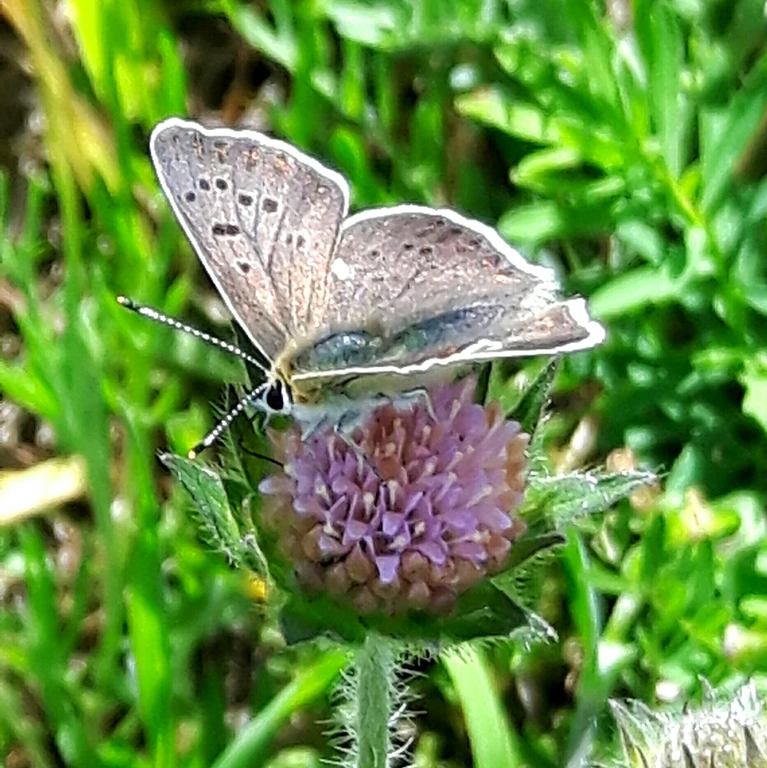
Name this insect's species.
Lycaena tityrus (also Loweia tityrus)
